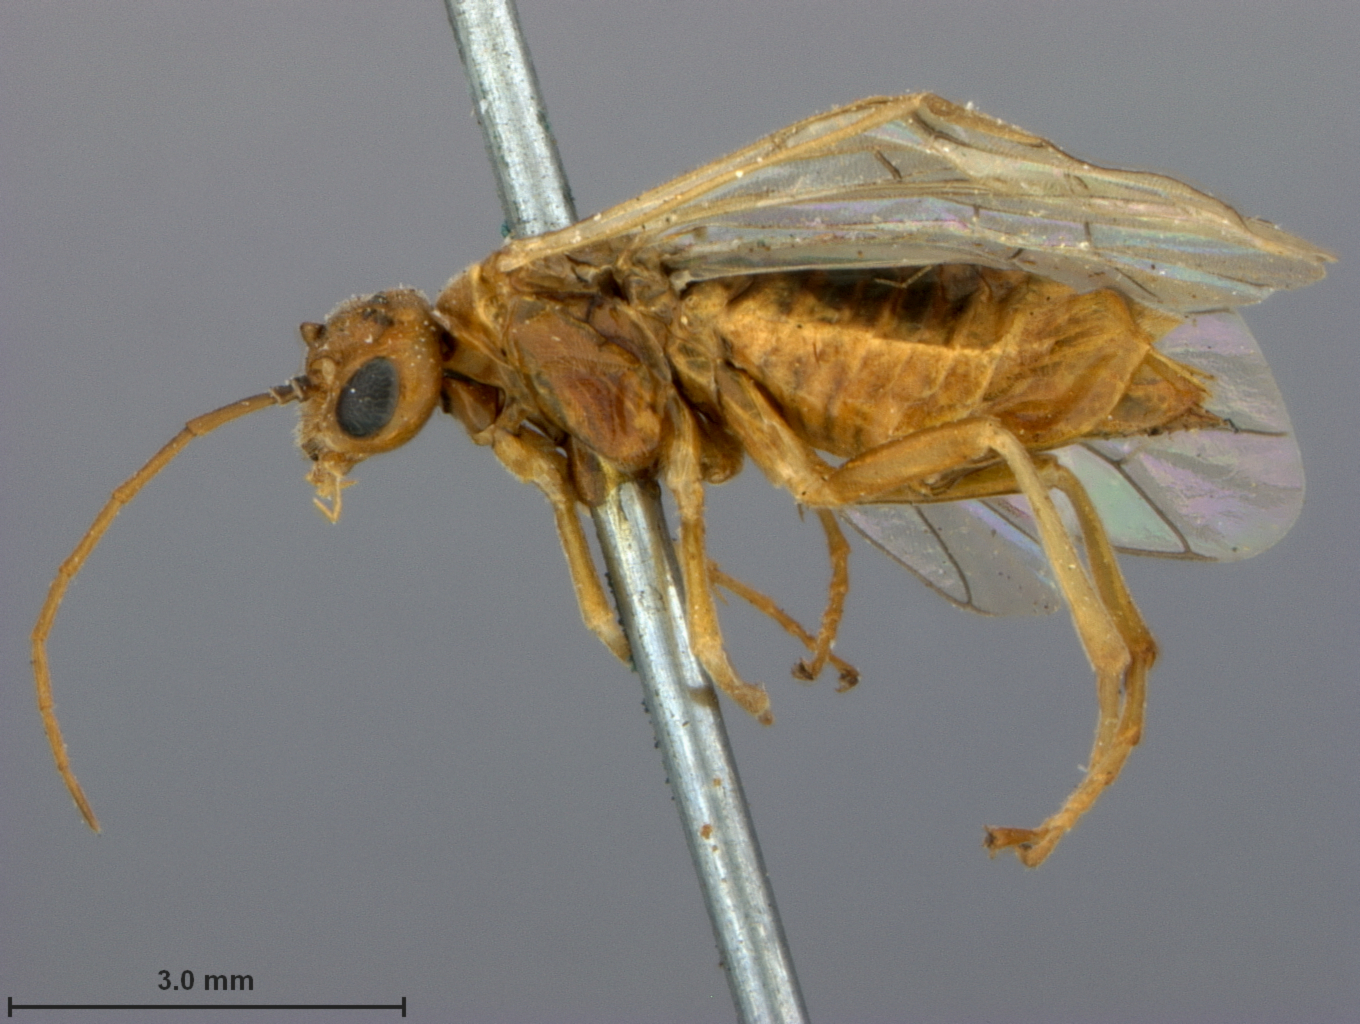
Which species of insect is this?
Pachynematus oronus
